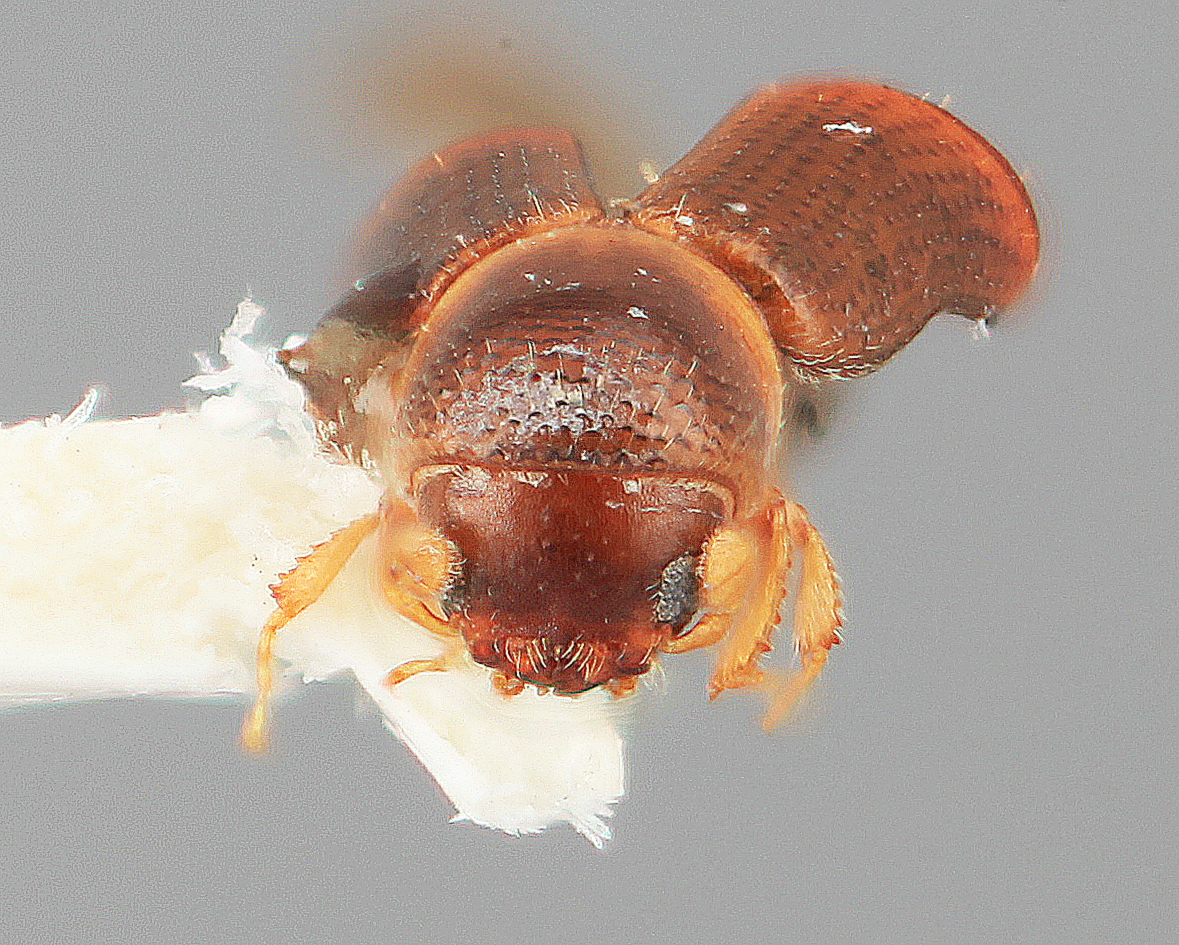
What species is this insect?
Monarthrum infradentatum
